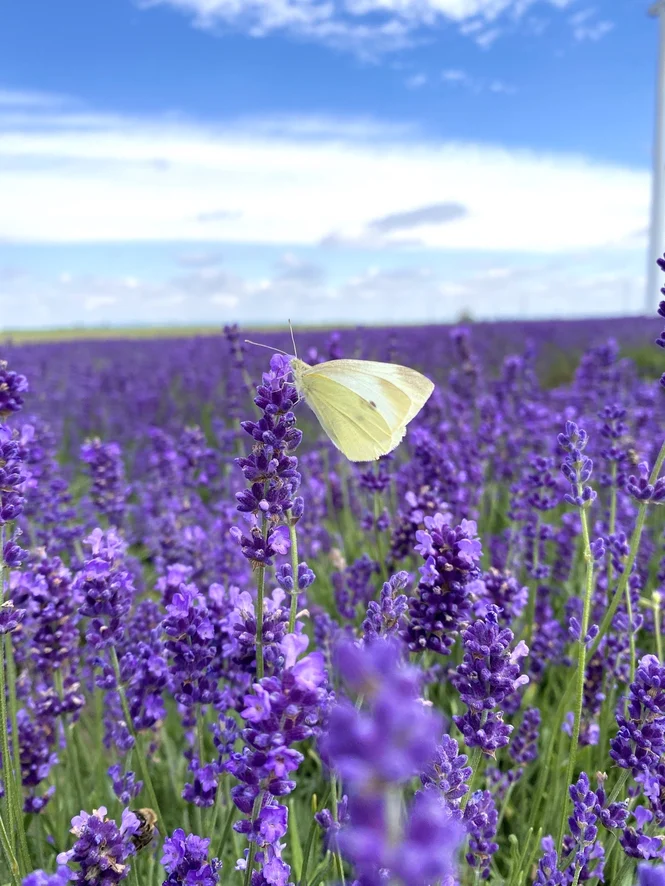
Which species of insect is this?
Pieris rapae
